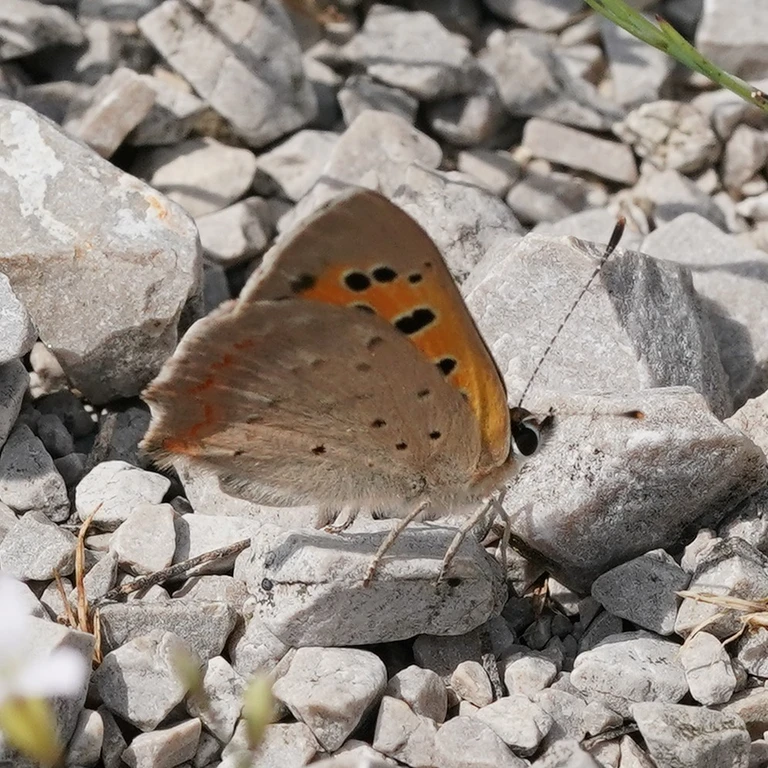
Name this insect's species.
Lycaena phlaeas
